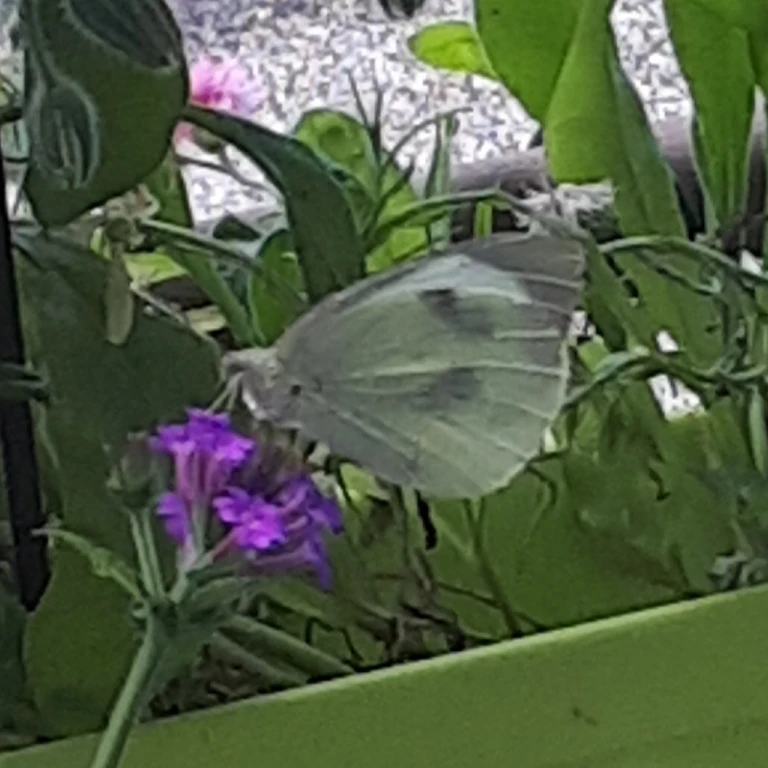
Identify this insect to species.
Pieris brassicae
